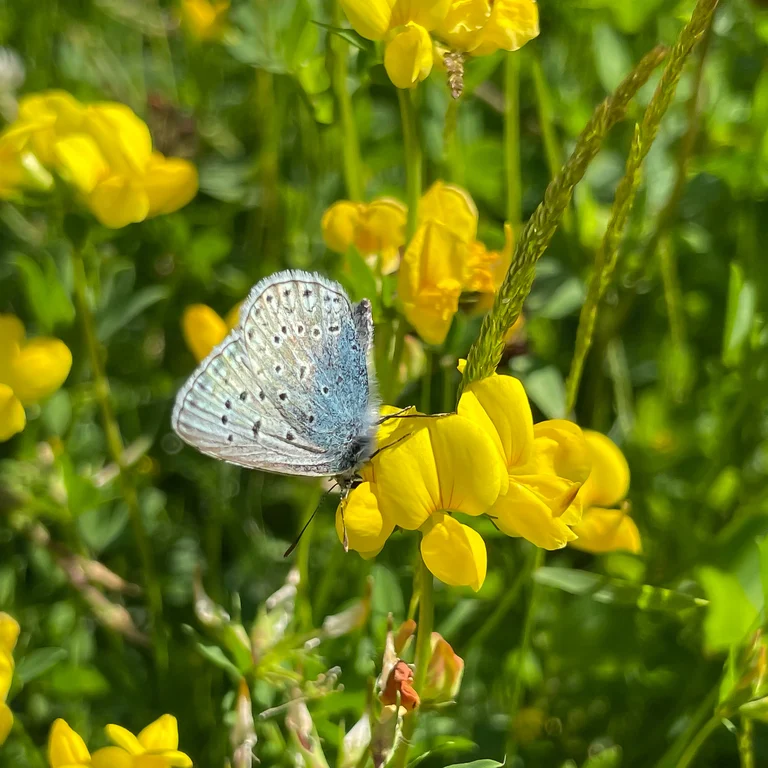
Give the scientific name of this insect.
Polyommatus icarus
